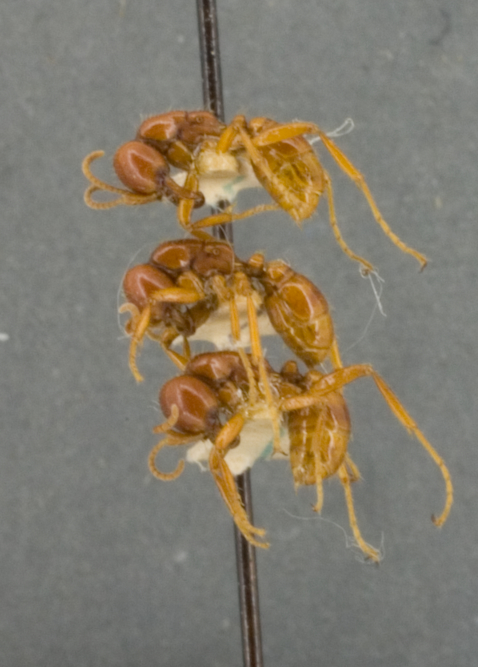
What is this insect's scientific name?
Cheliomyrmex megalonyx
